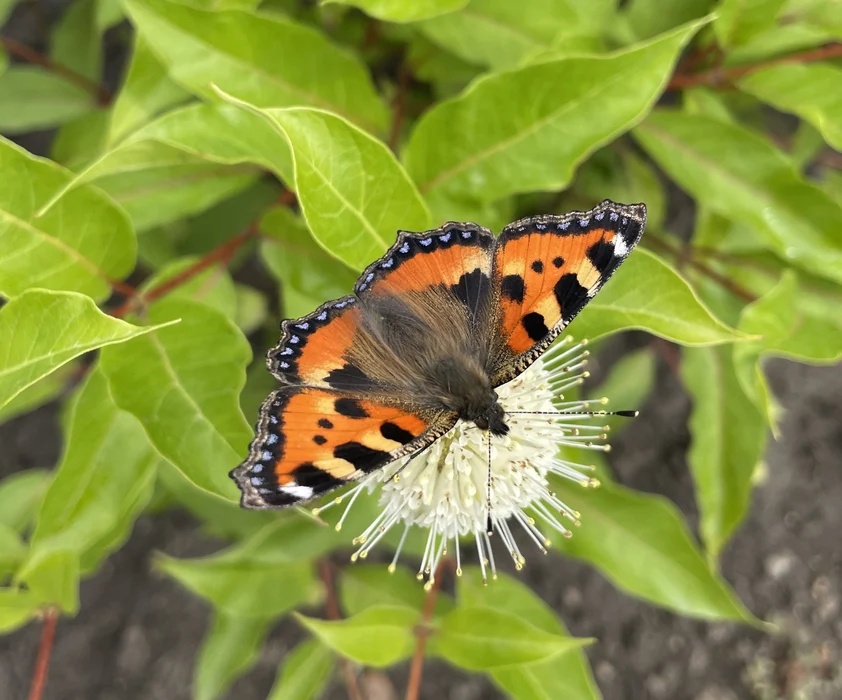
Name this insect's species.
Aglais urticae
